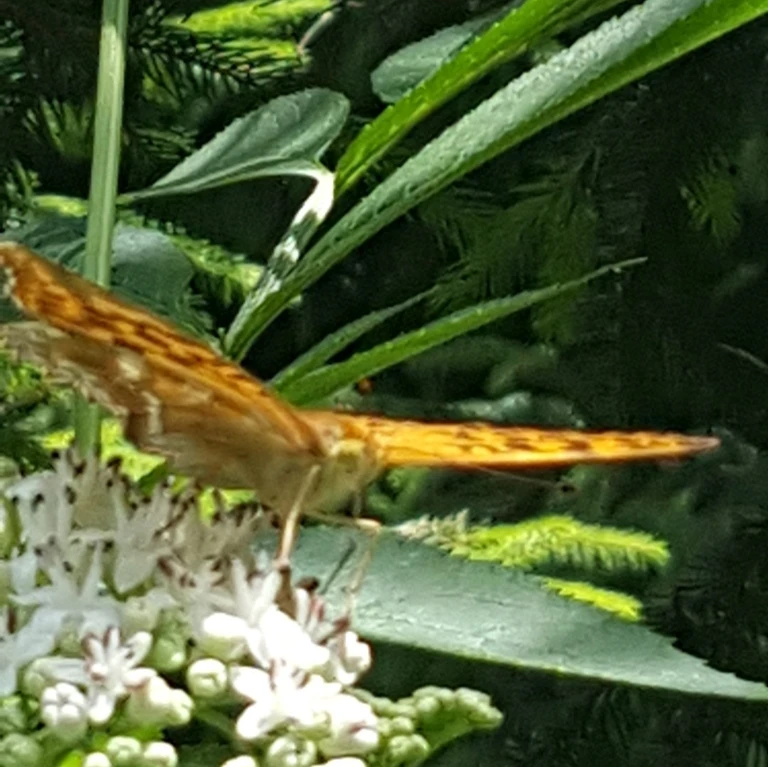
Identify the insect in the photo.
Argynnis paphia
